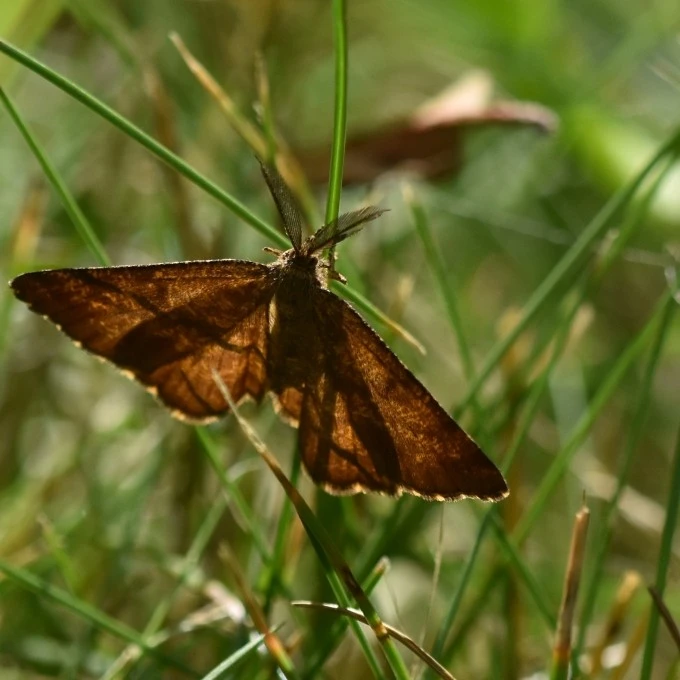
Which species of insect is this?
Ematurga atomaria
